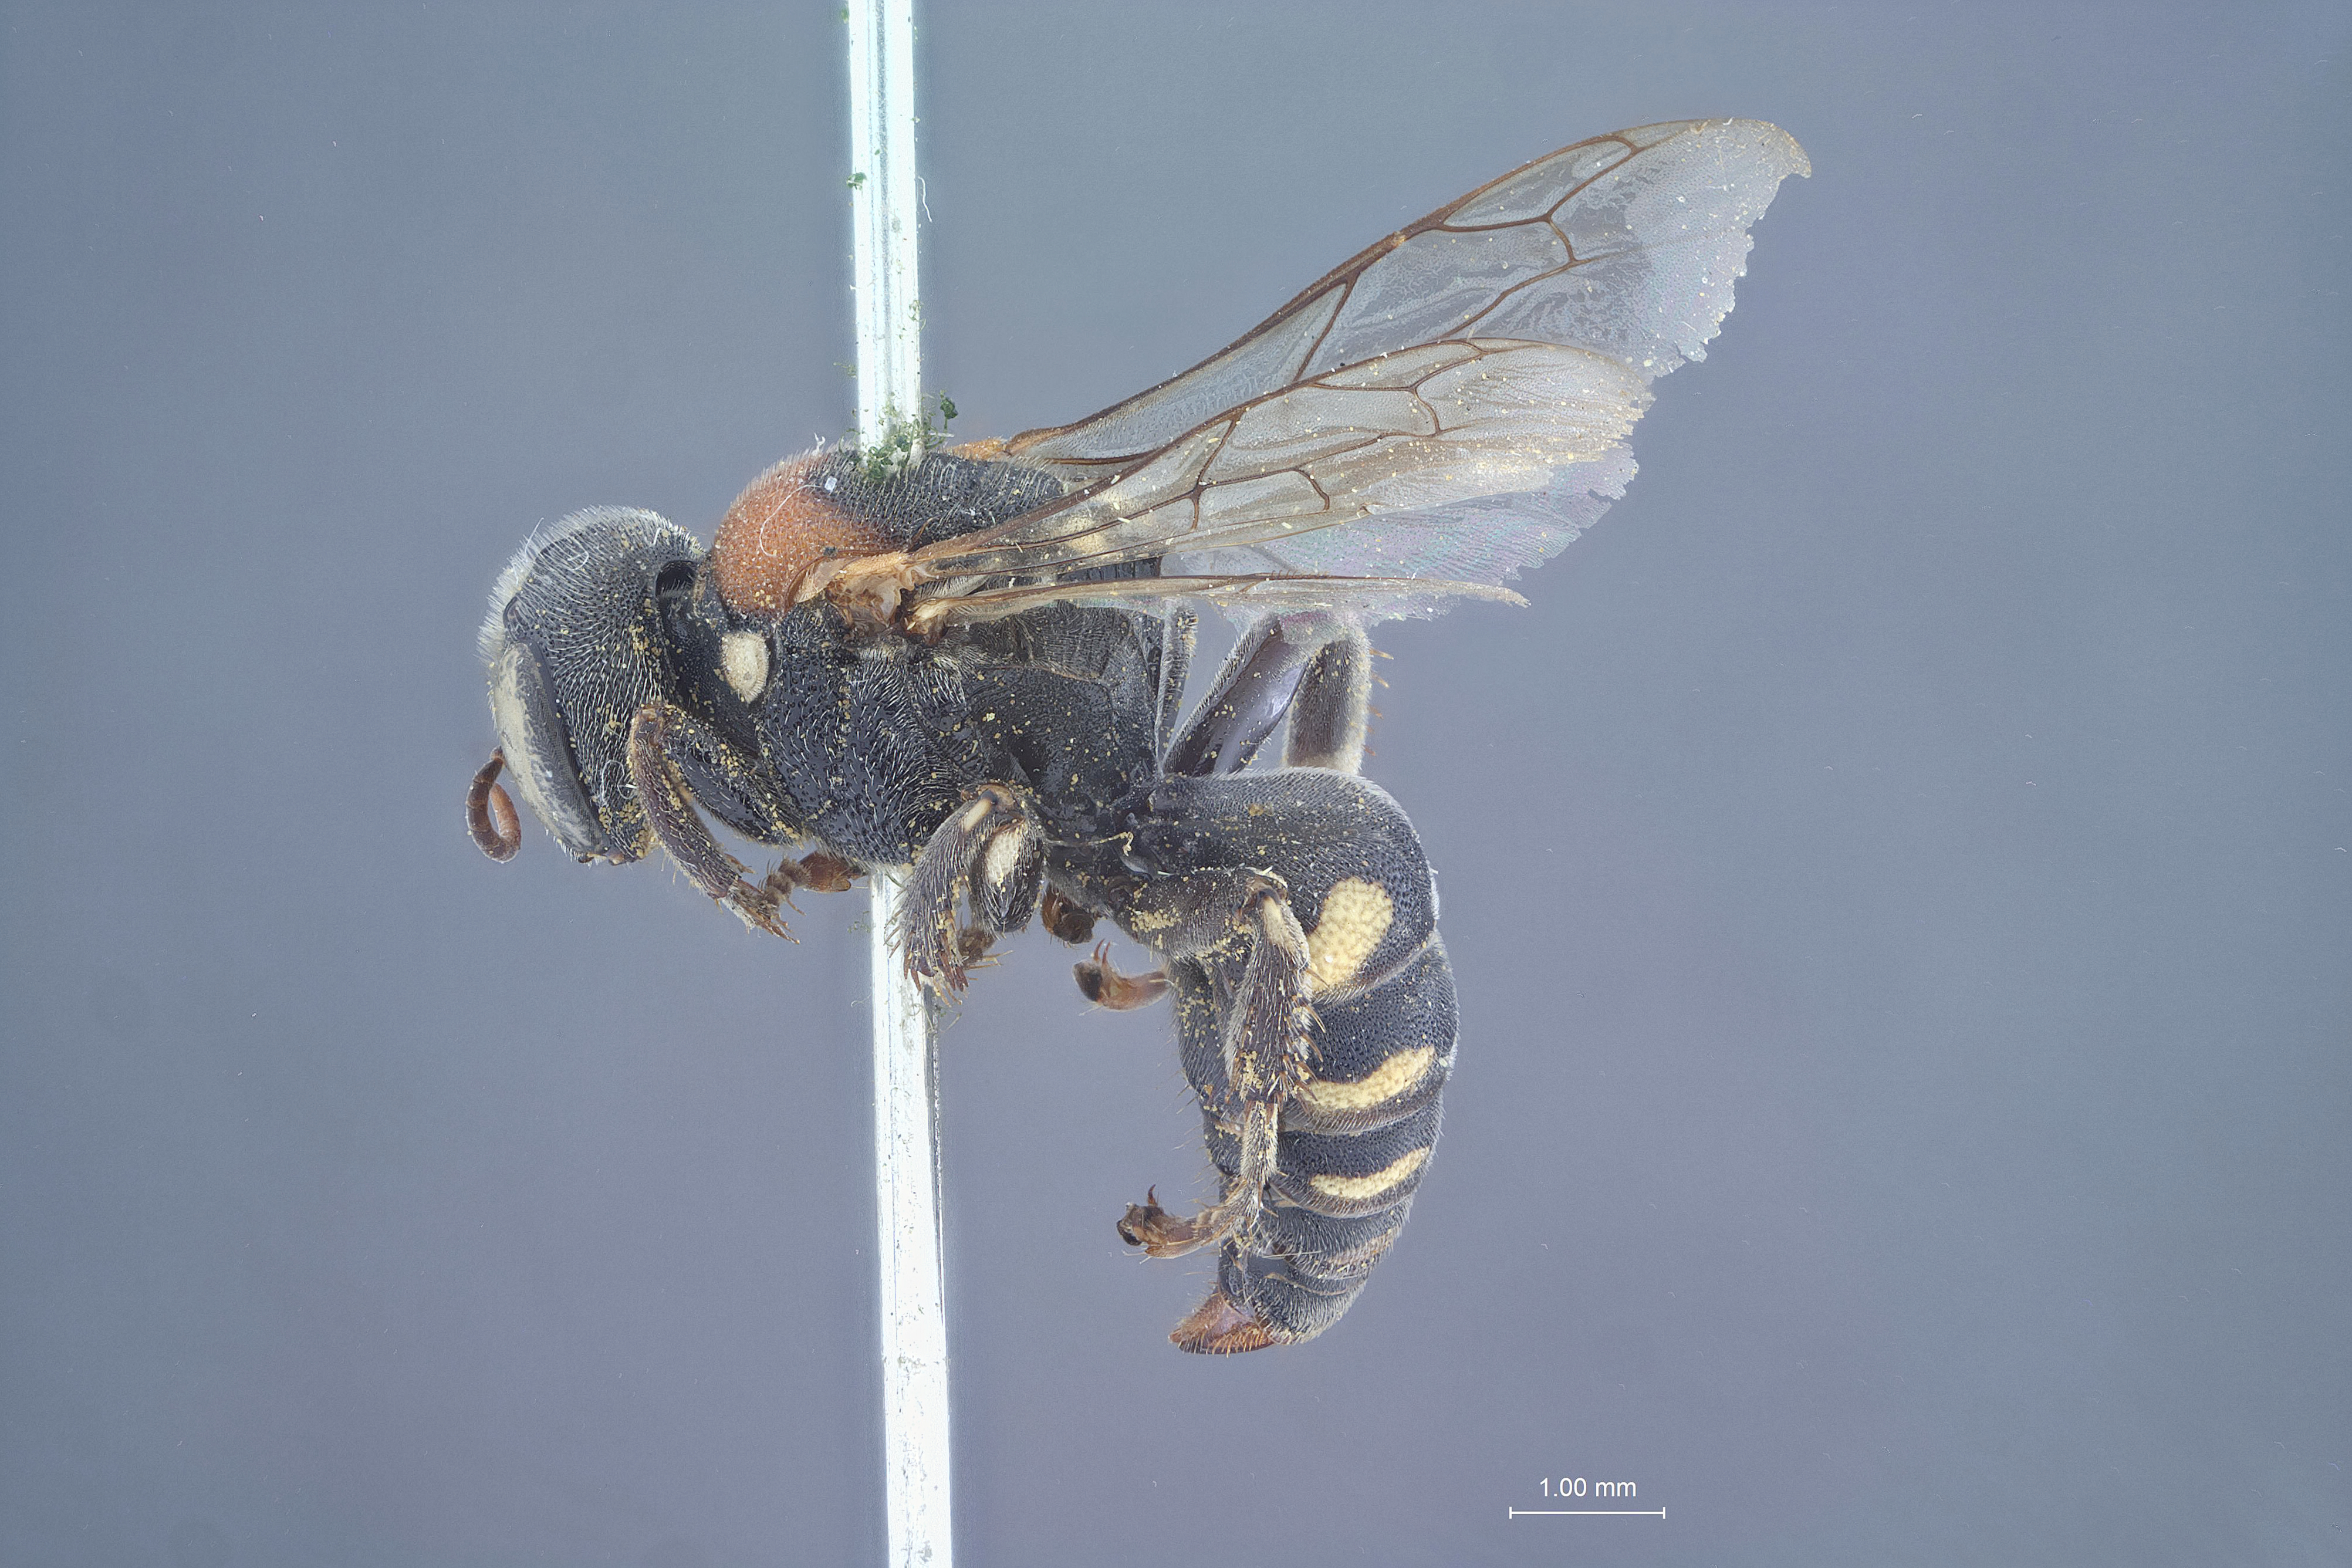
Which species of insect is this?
Oxybelus polygoni
